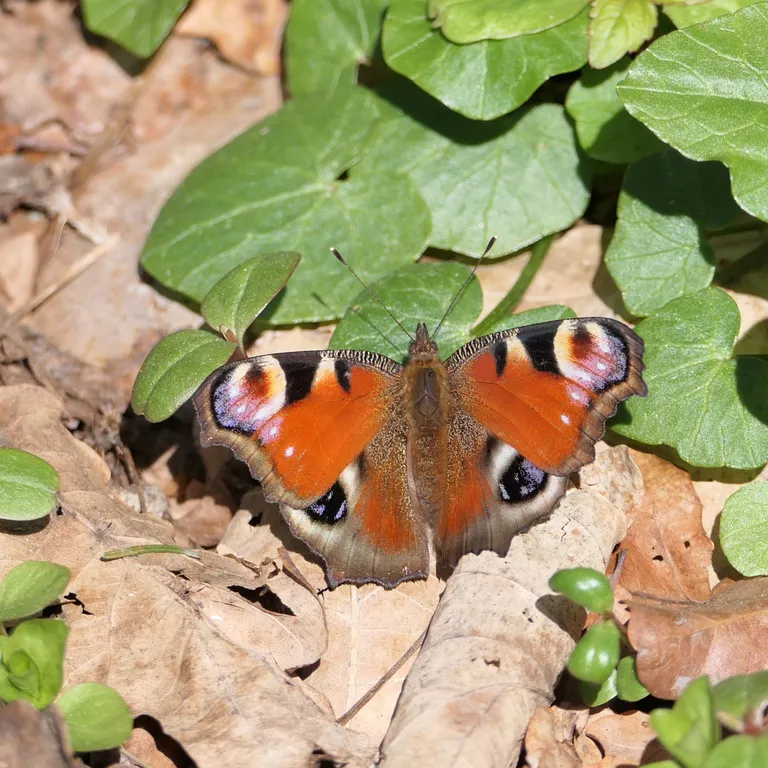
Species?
Aglais io
